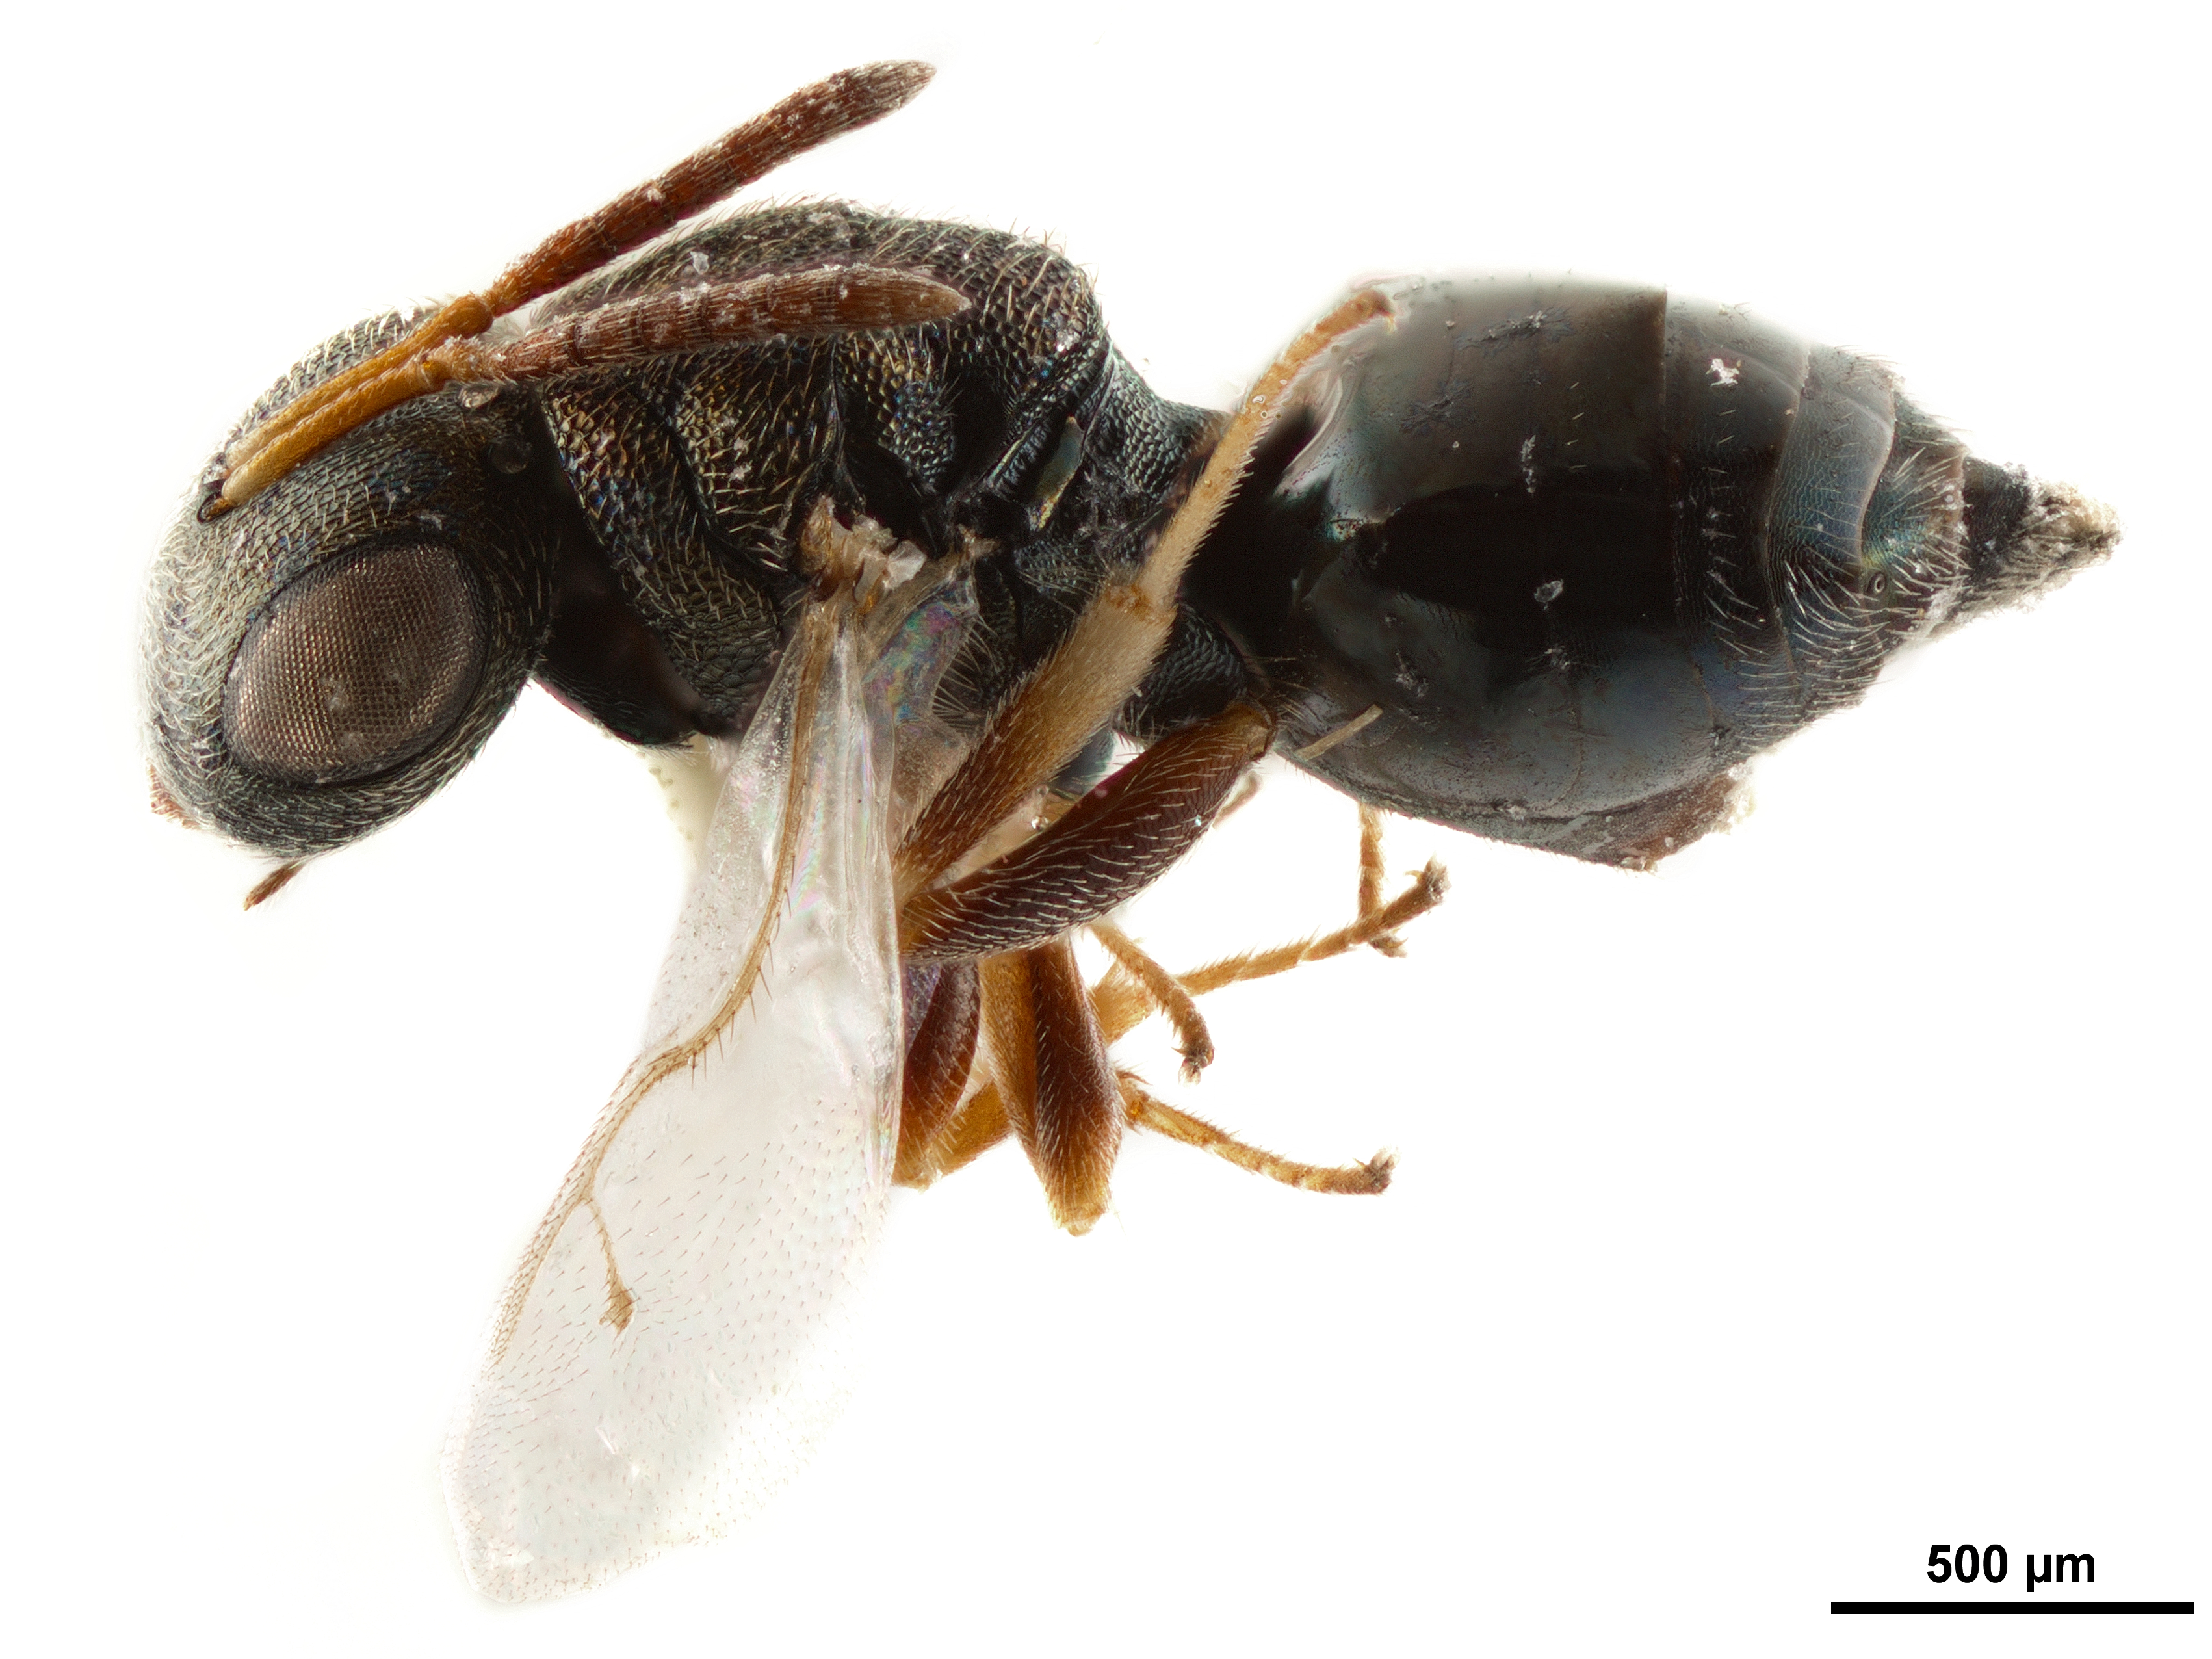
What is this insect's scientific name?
Dinarmus basalis
